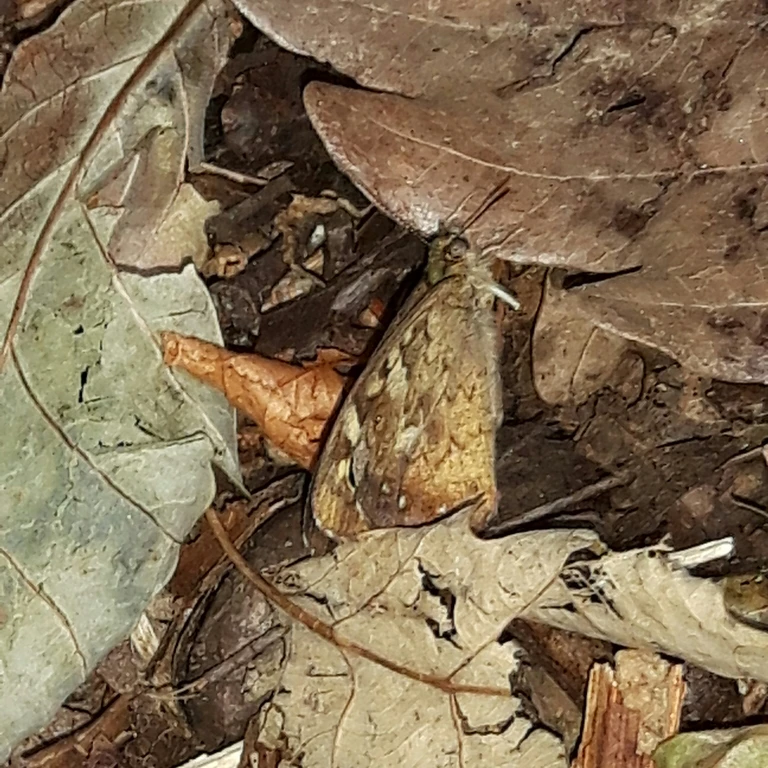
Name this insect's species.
Pararge aegeria
